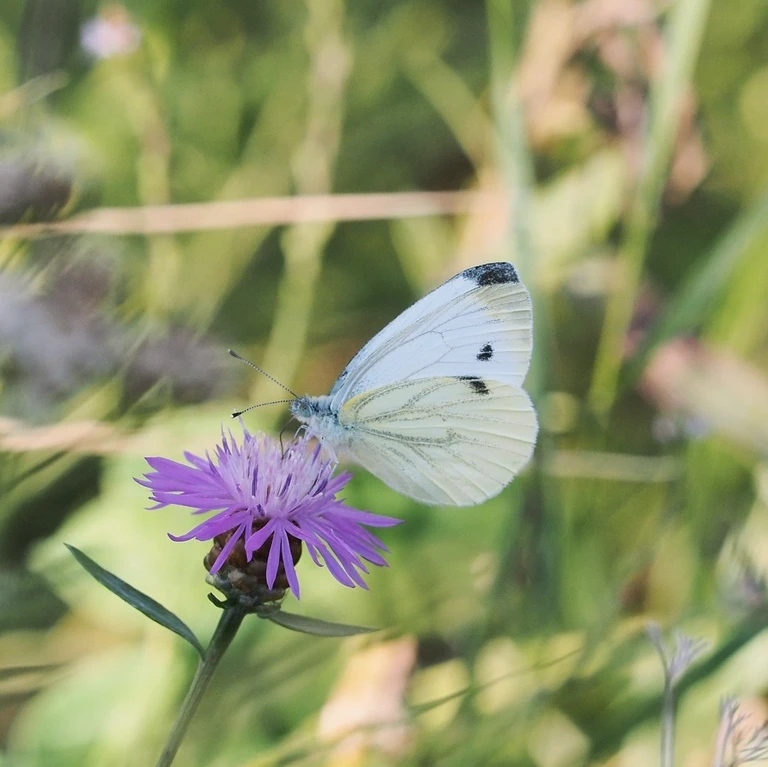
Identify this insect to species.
Pieris napi
